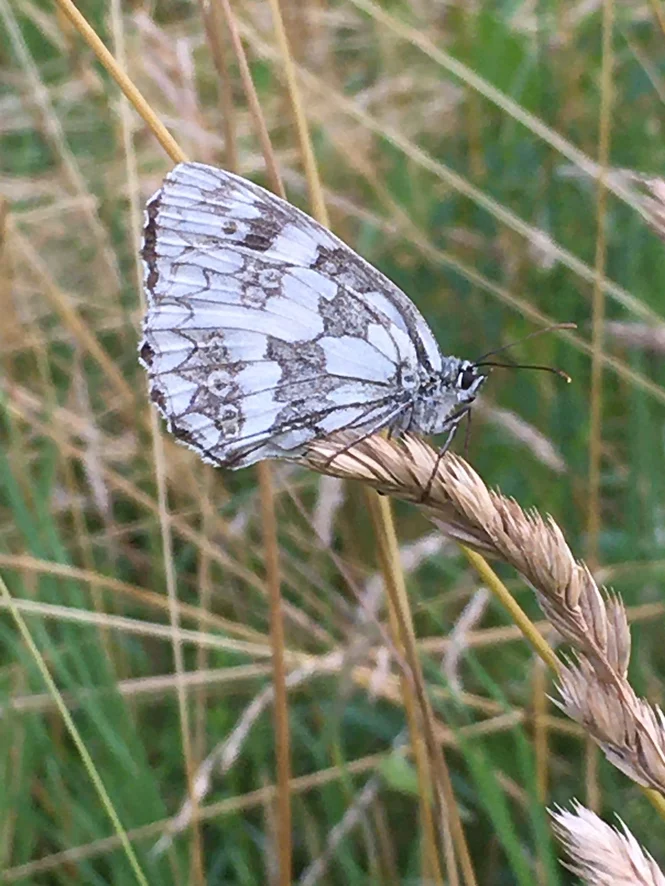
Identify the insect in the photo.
Melanargia galathea
